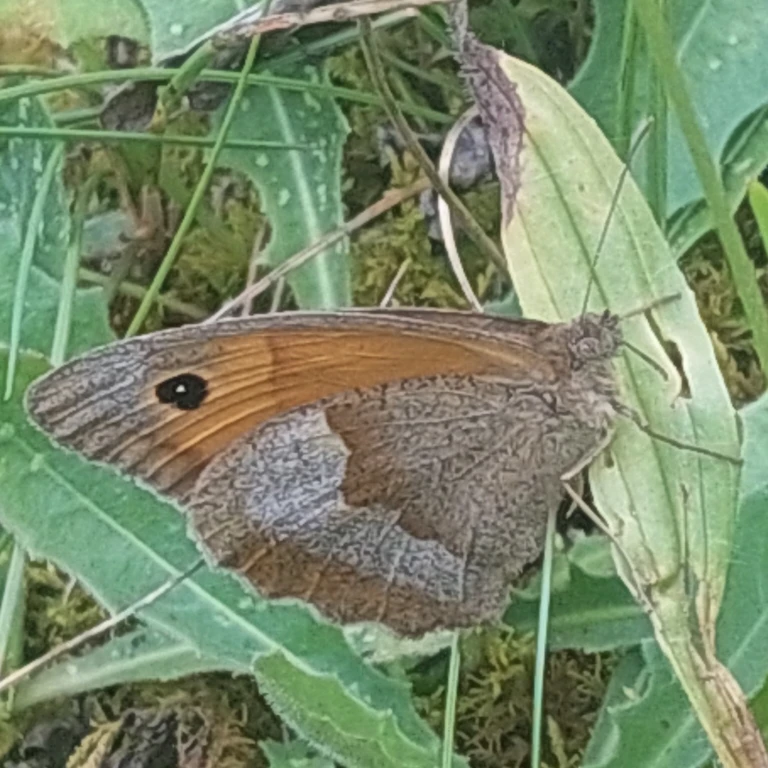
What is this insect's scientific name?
Maniola jurtina
